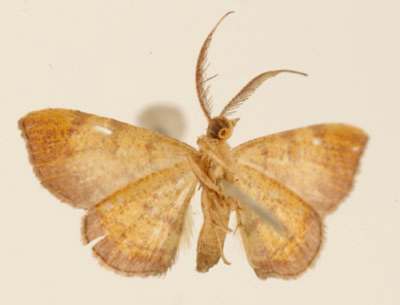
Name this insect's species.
Cyclomia lilacina
